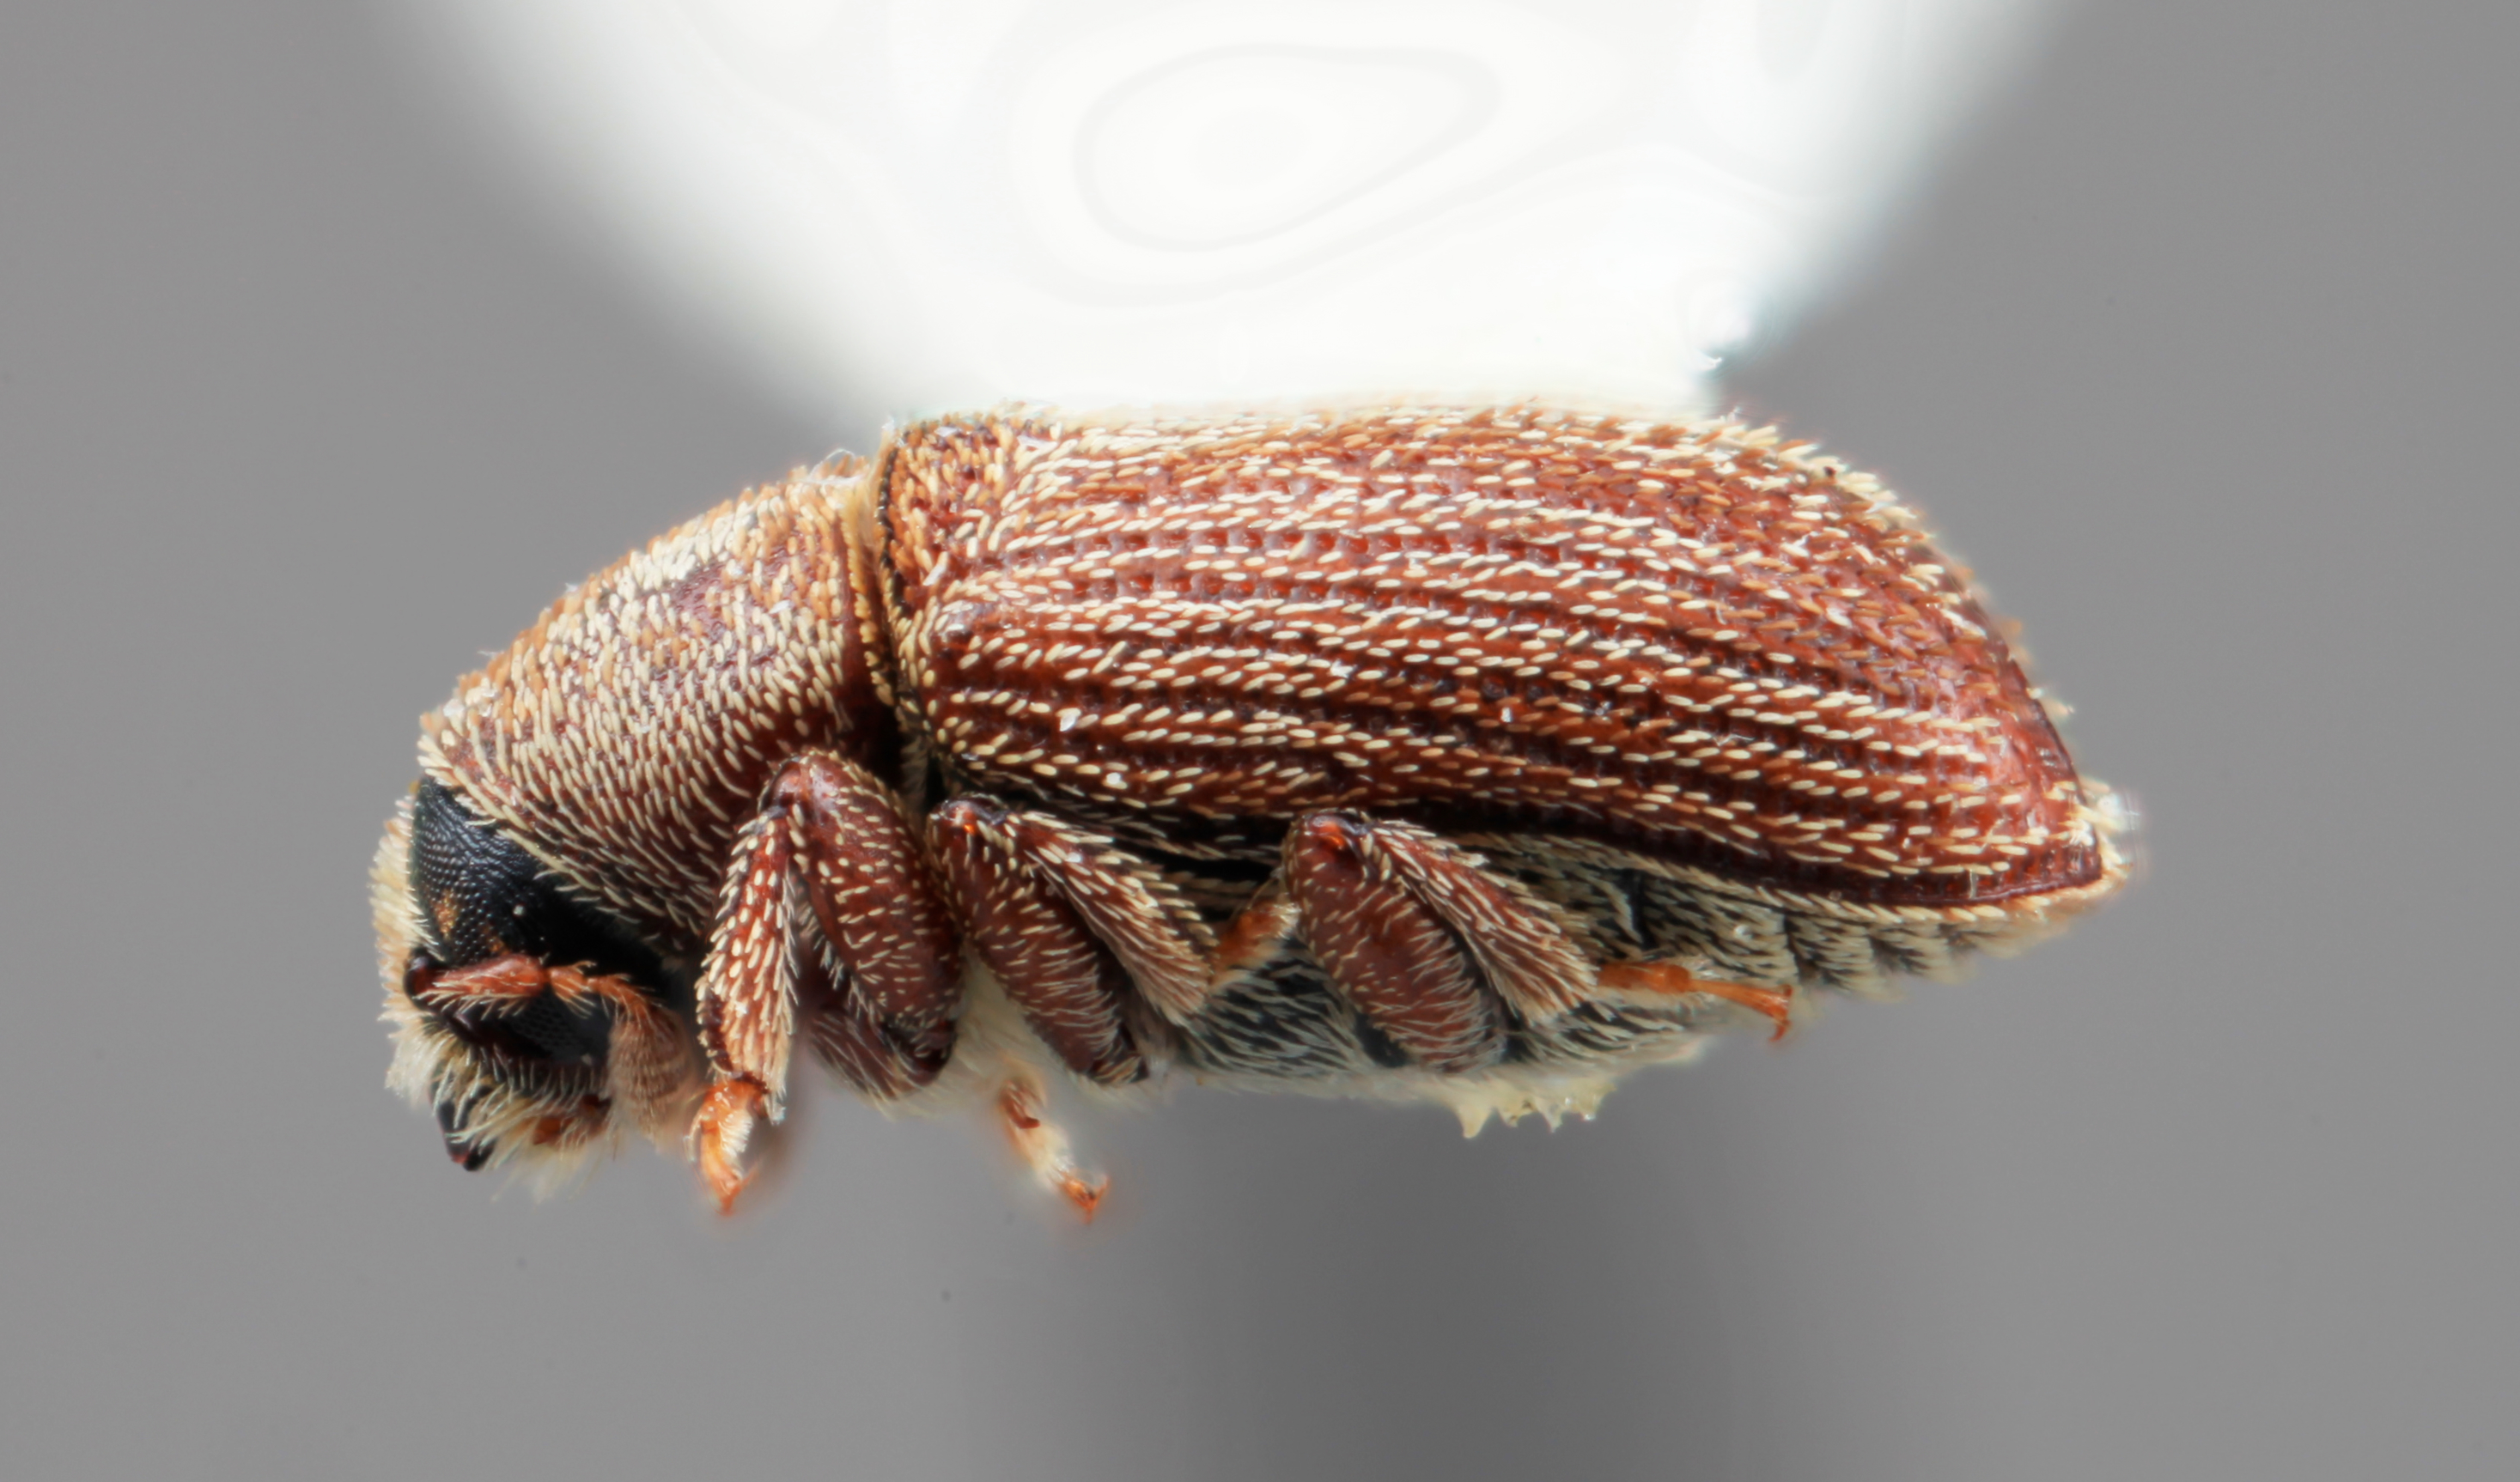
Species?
Xylechinus aconcaguensis
